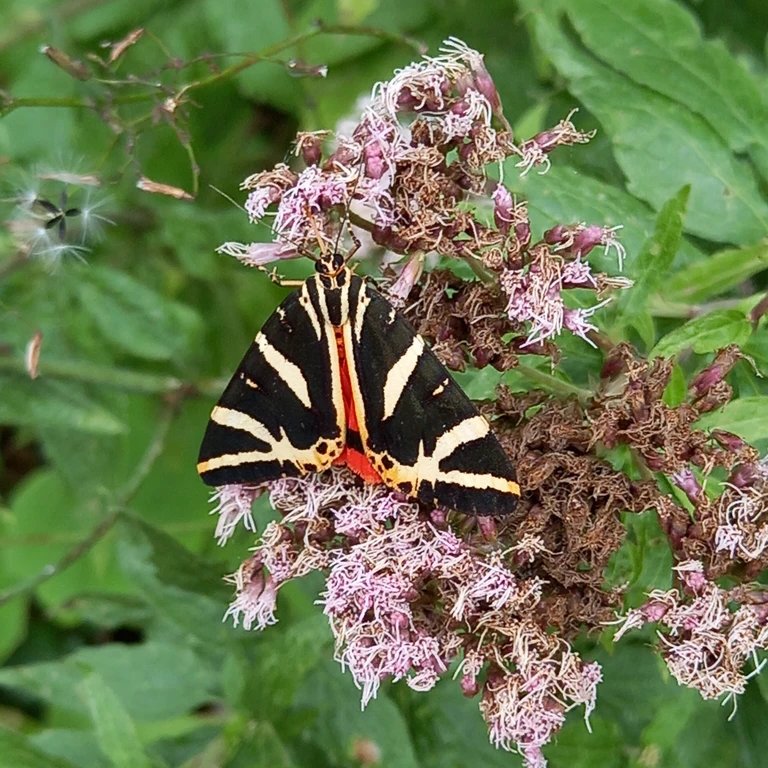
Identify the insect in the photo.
Euplagia quadripunctaria
